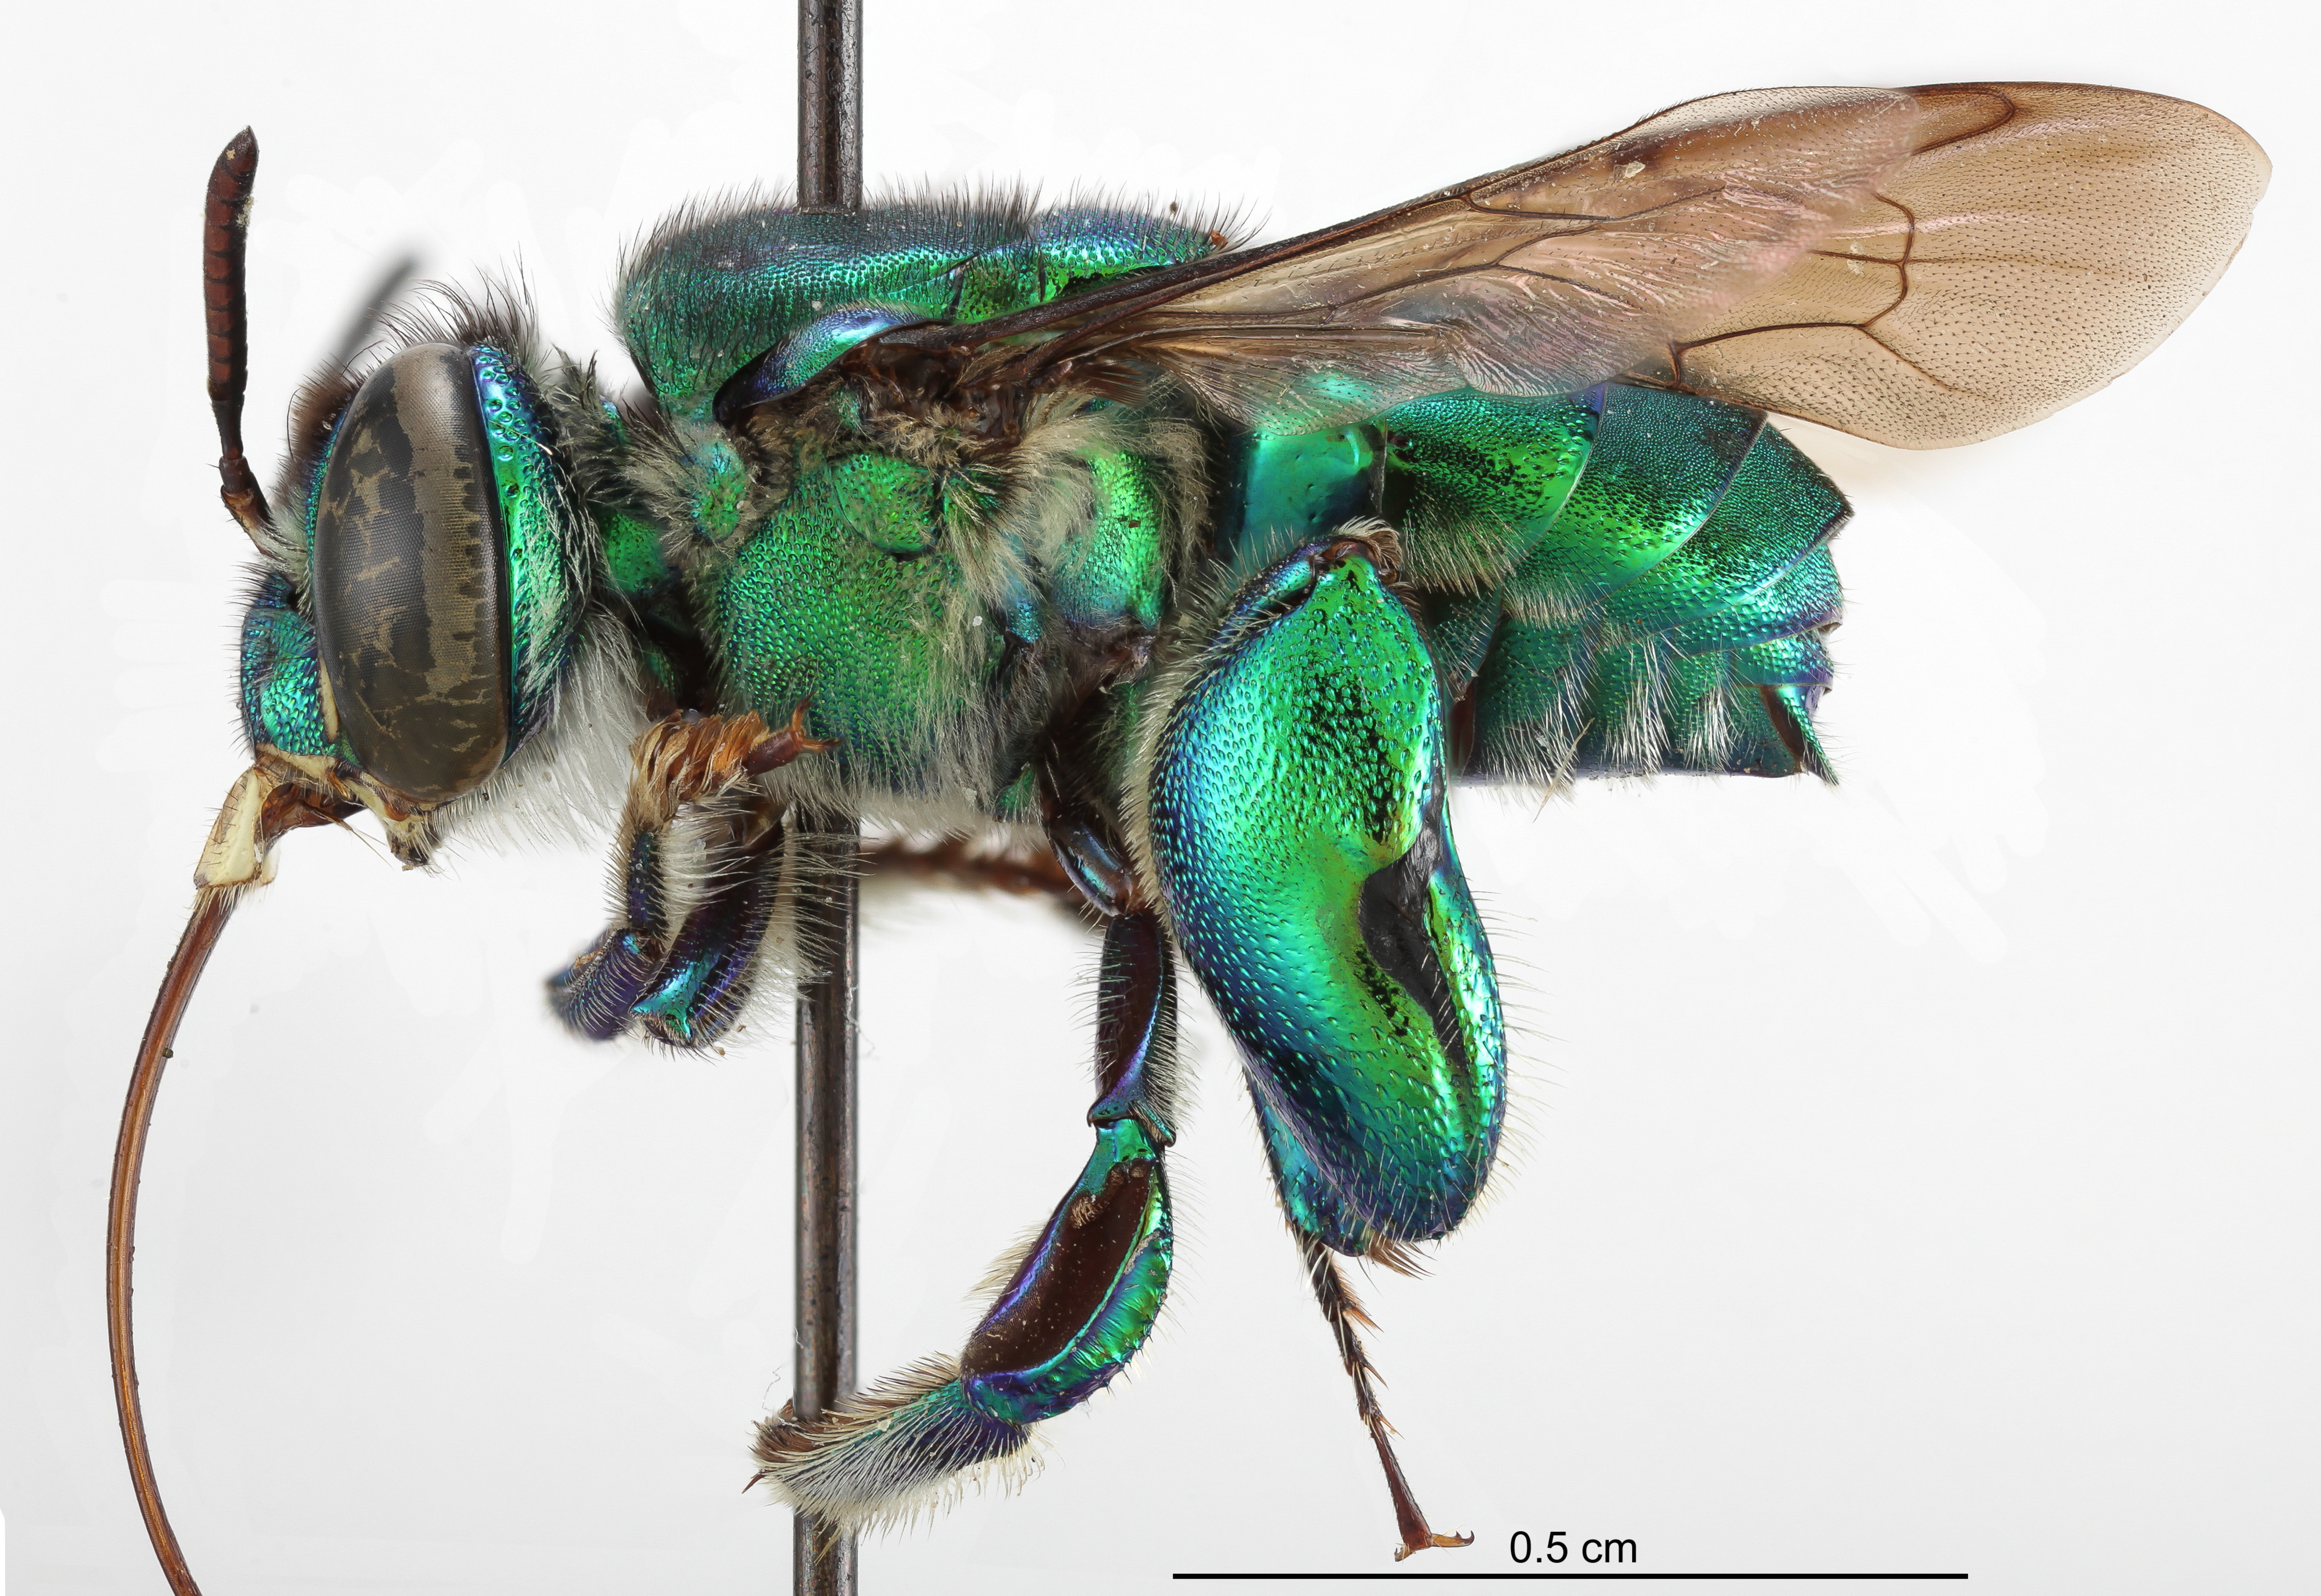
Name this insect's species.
Euglossa gaianii
